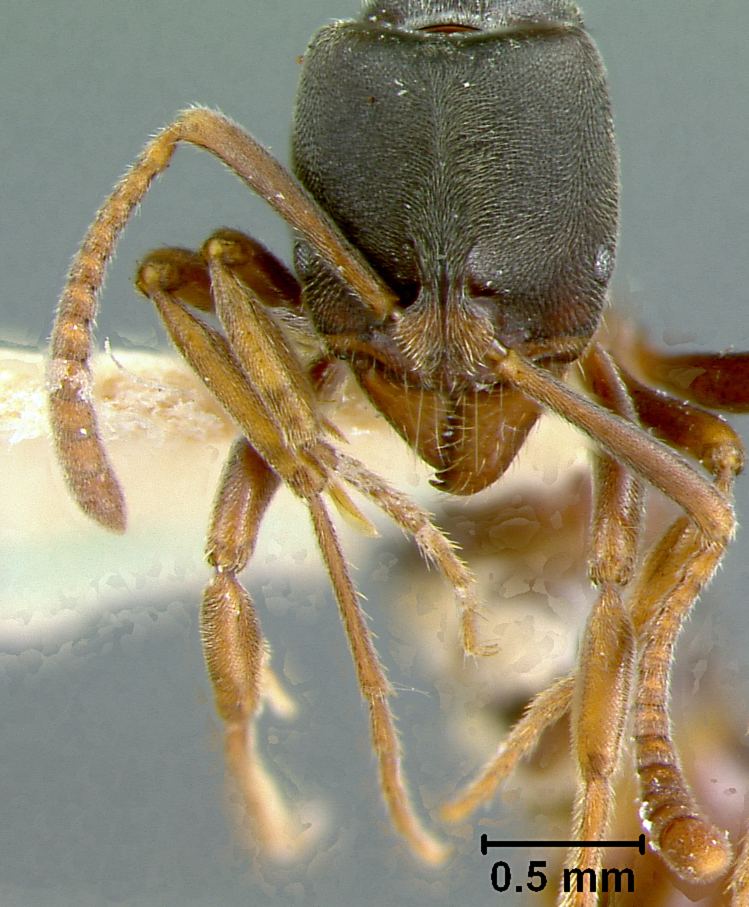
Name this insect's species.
Euponera clarki
